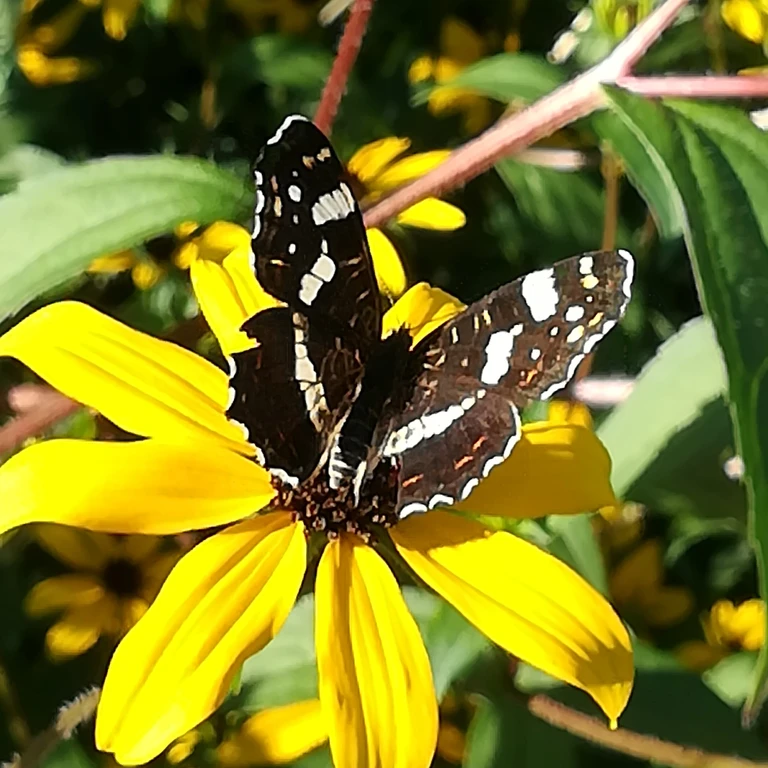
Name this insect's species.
Araschnia levana
